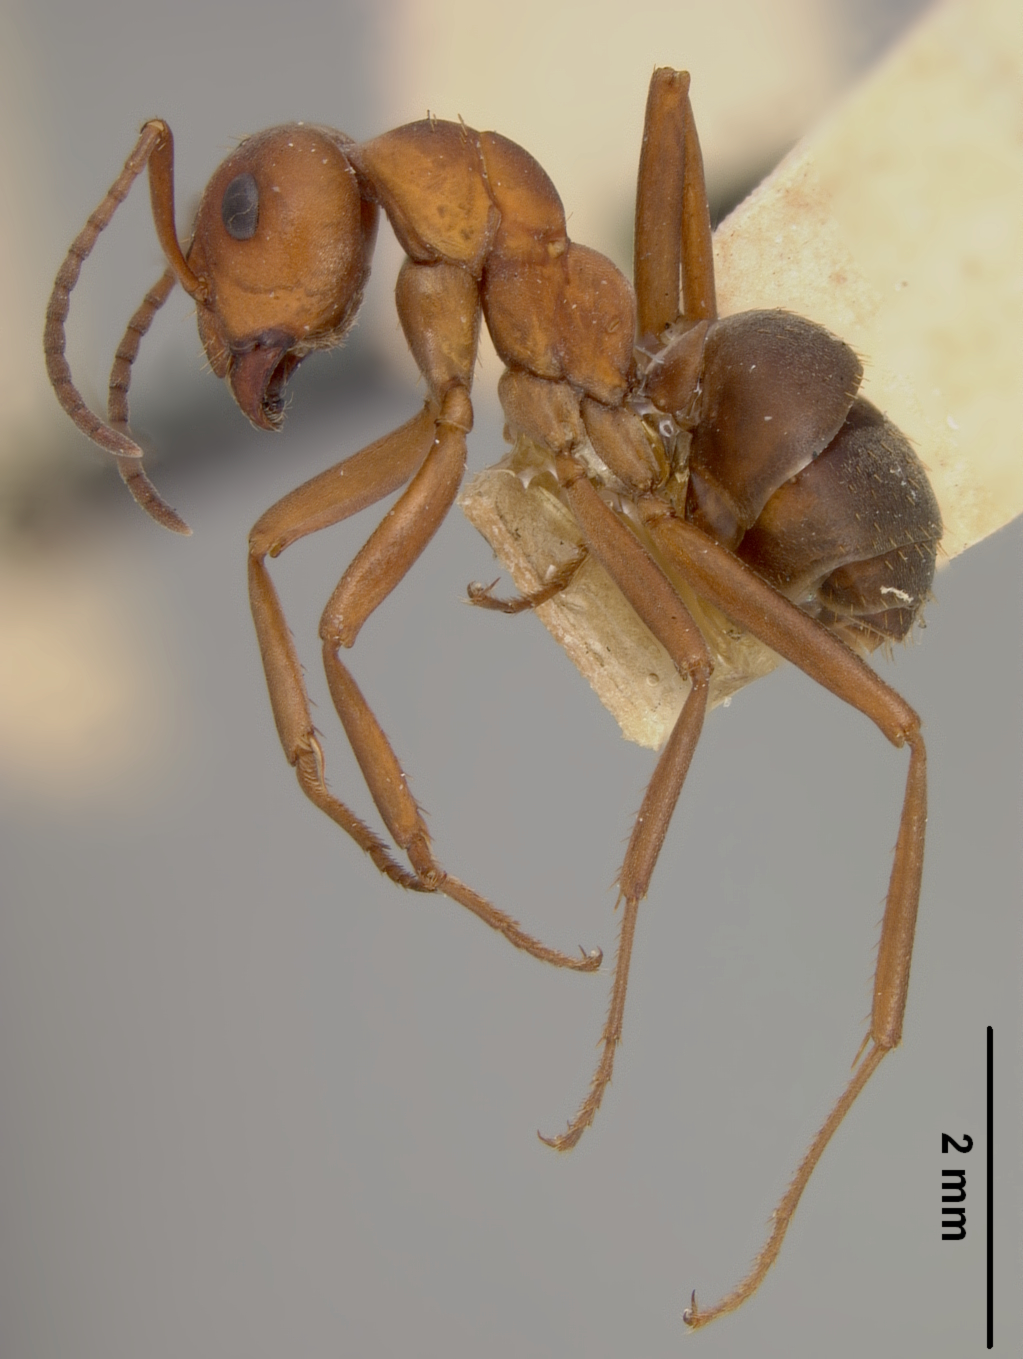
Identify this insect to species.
Formica microgyna
